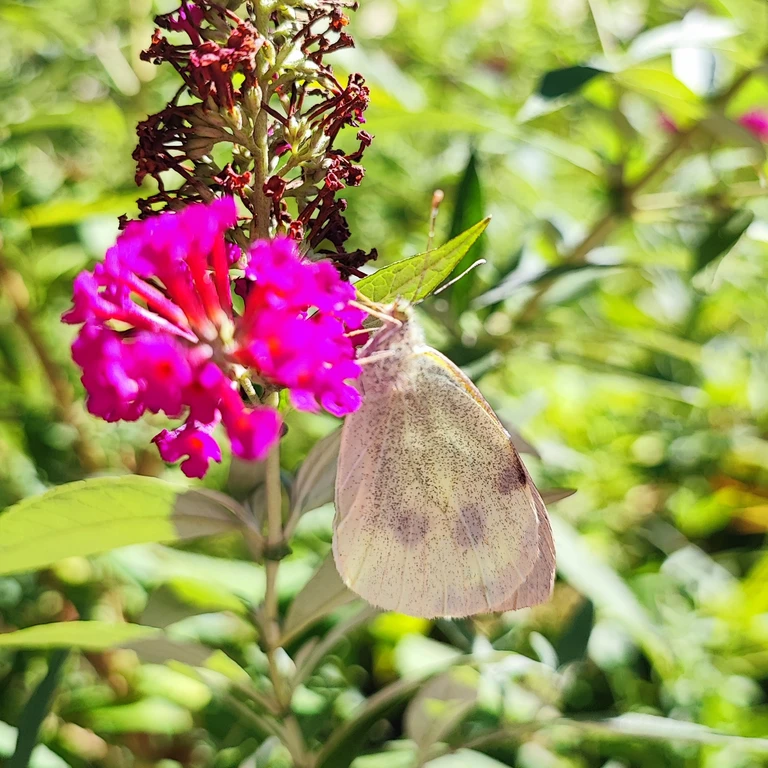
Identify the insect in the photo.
Pieris brassicae
